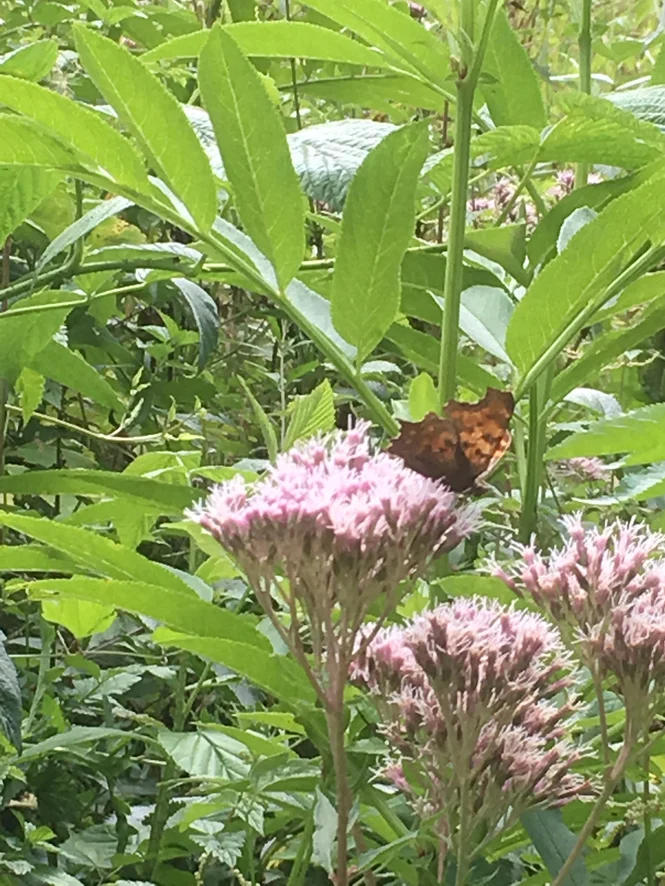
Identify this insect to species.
Polygonia c-album
